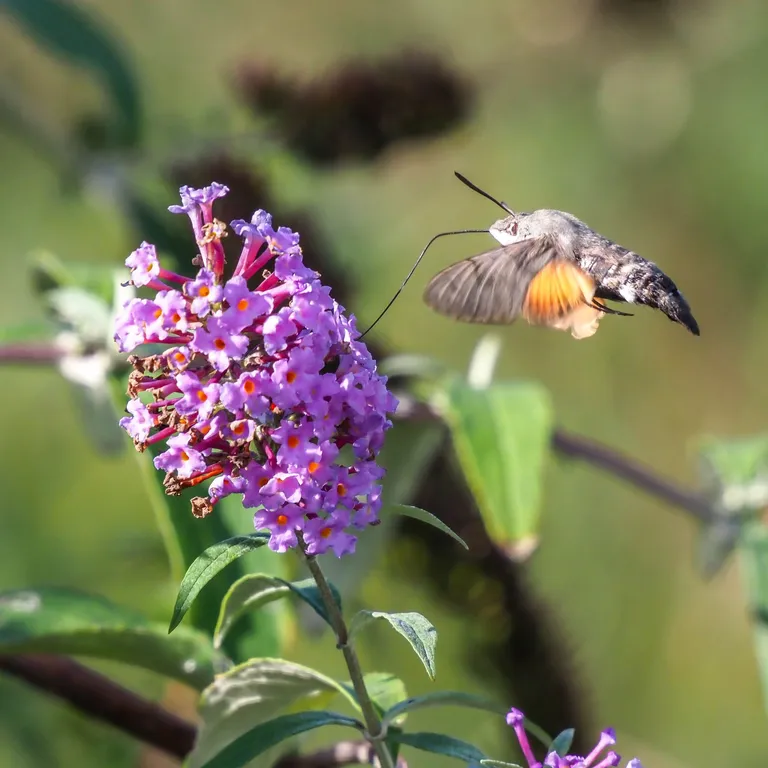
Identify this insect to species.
Macroglossum stellatarum
